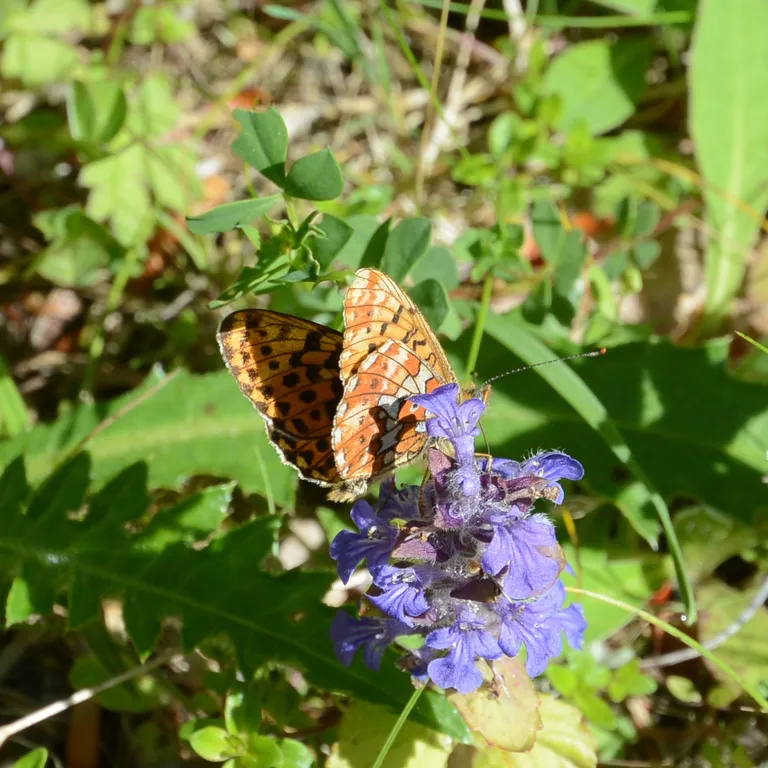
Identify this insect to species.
Boloria euphrosyne (also Clossiana euphrosyne)
